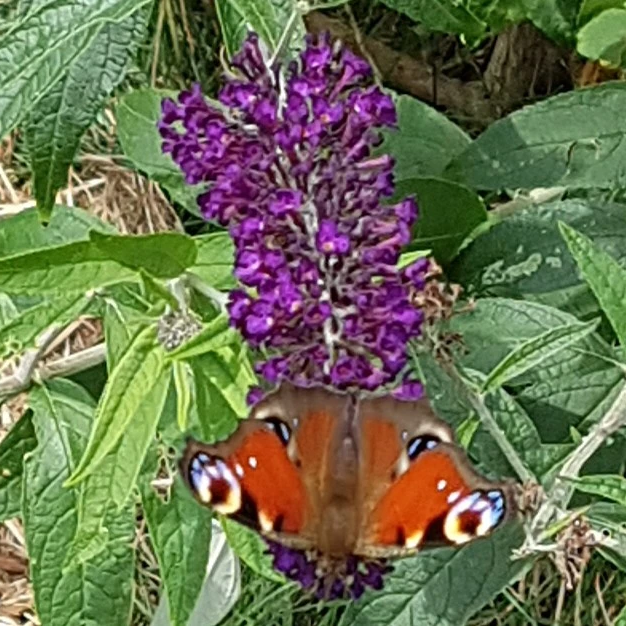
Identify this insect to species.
Aglais io
